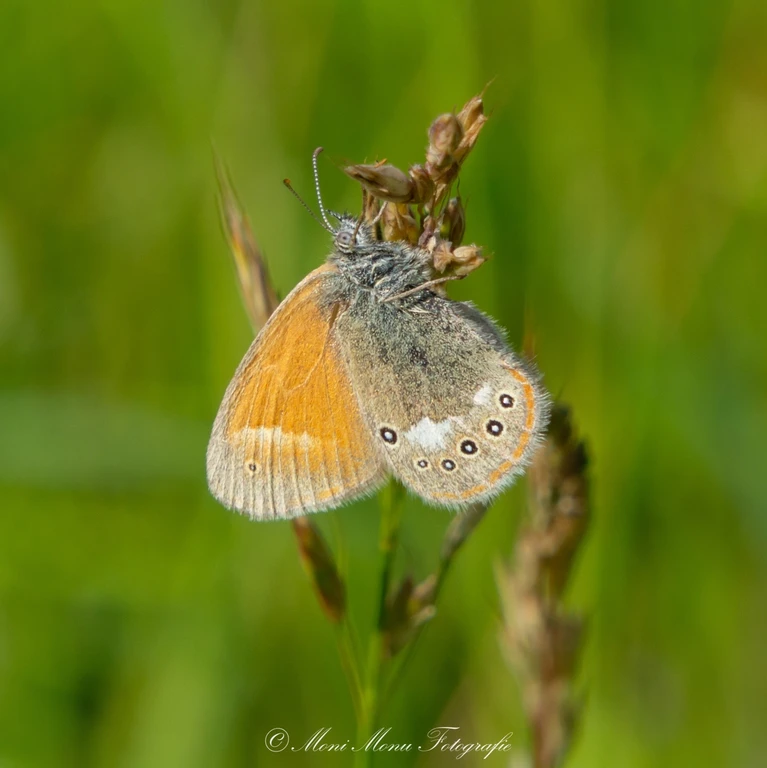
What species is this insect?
Coenonympha glycerion (also Coenonympha iphis)
